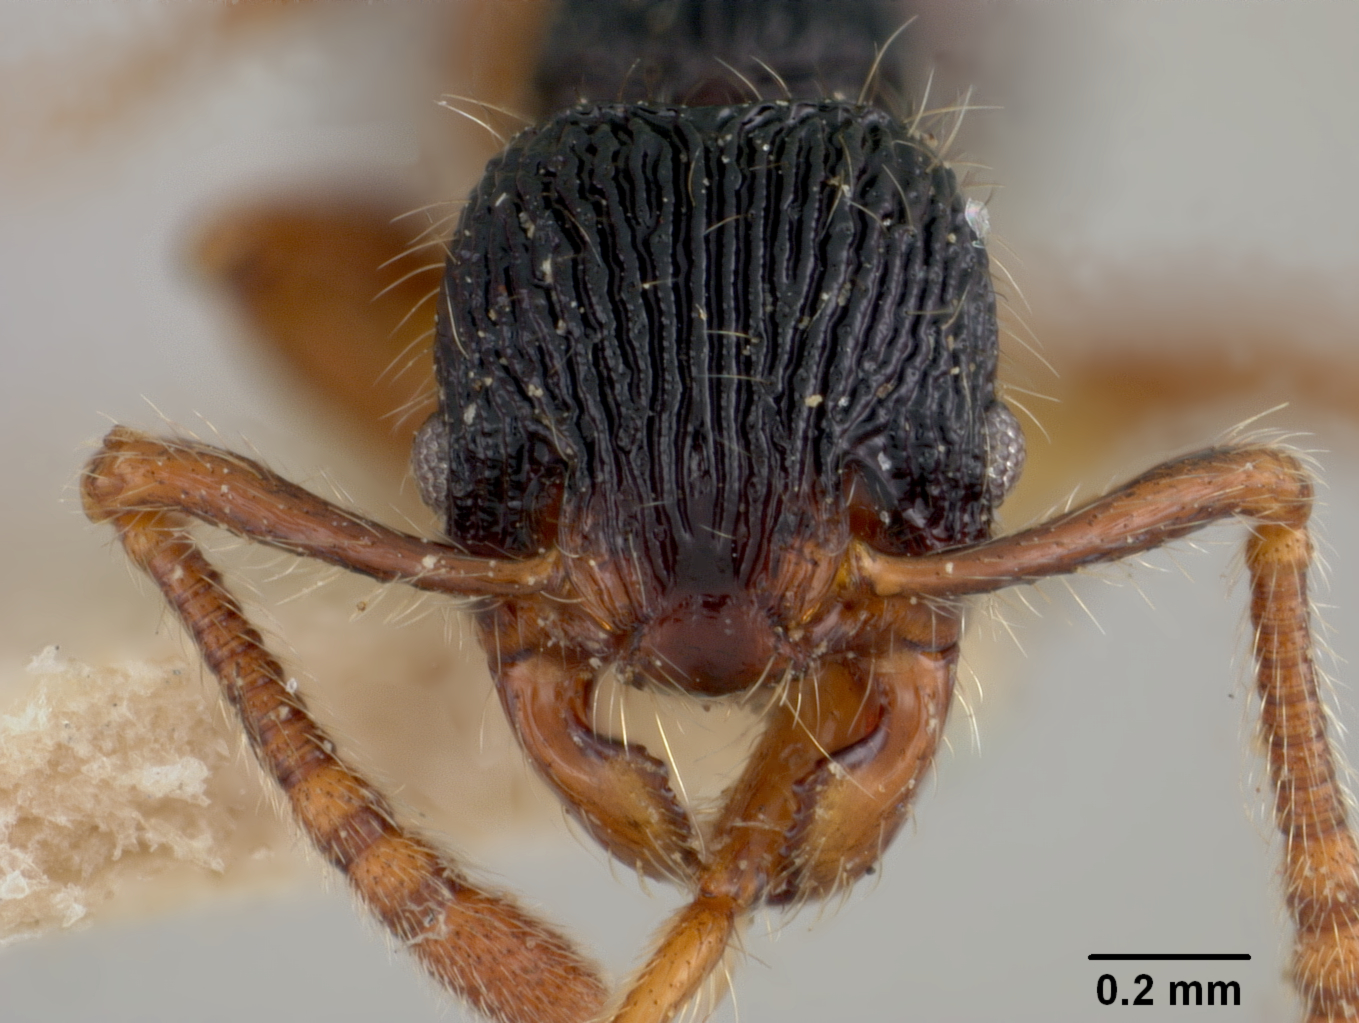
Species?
Myrmecina modesta
